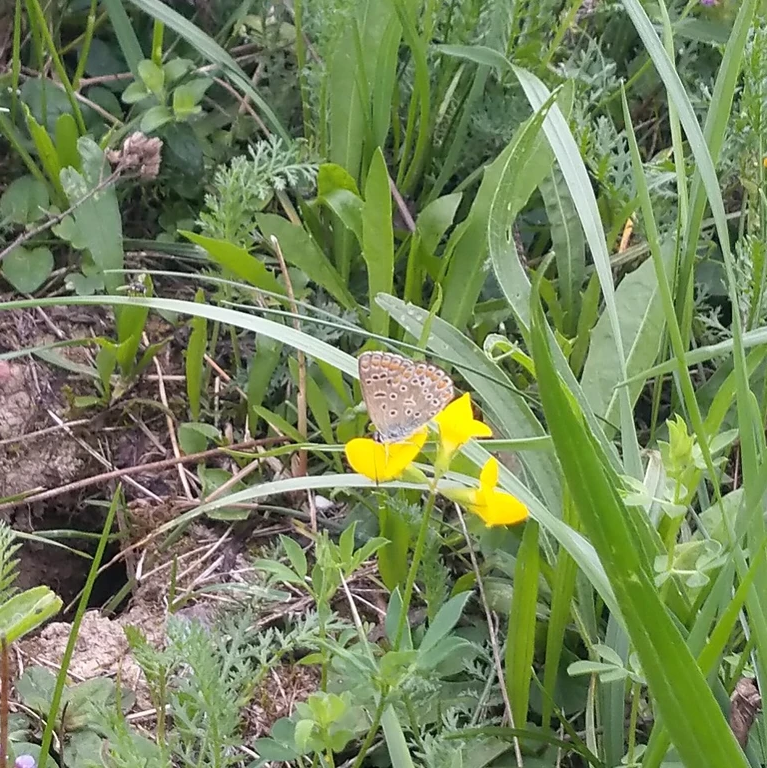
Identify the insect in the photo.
Polyommatus icarus
